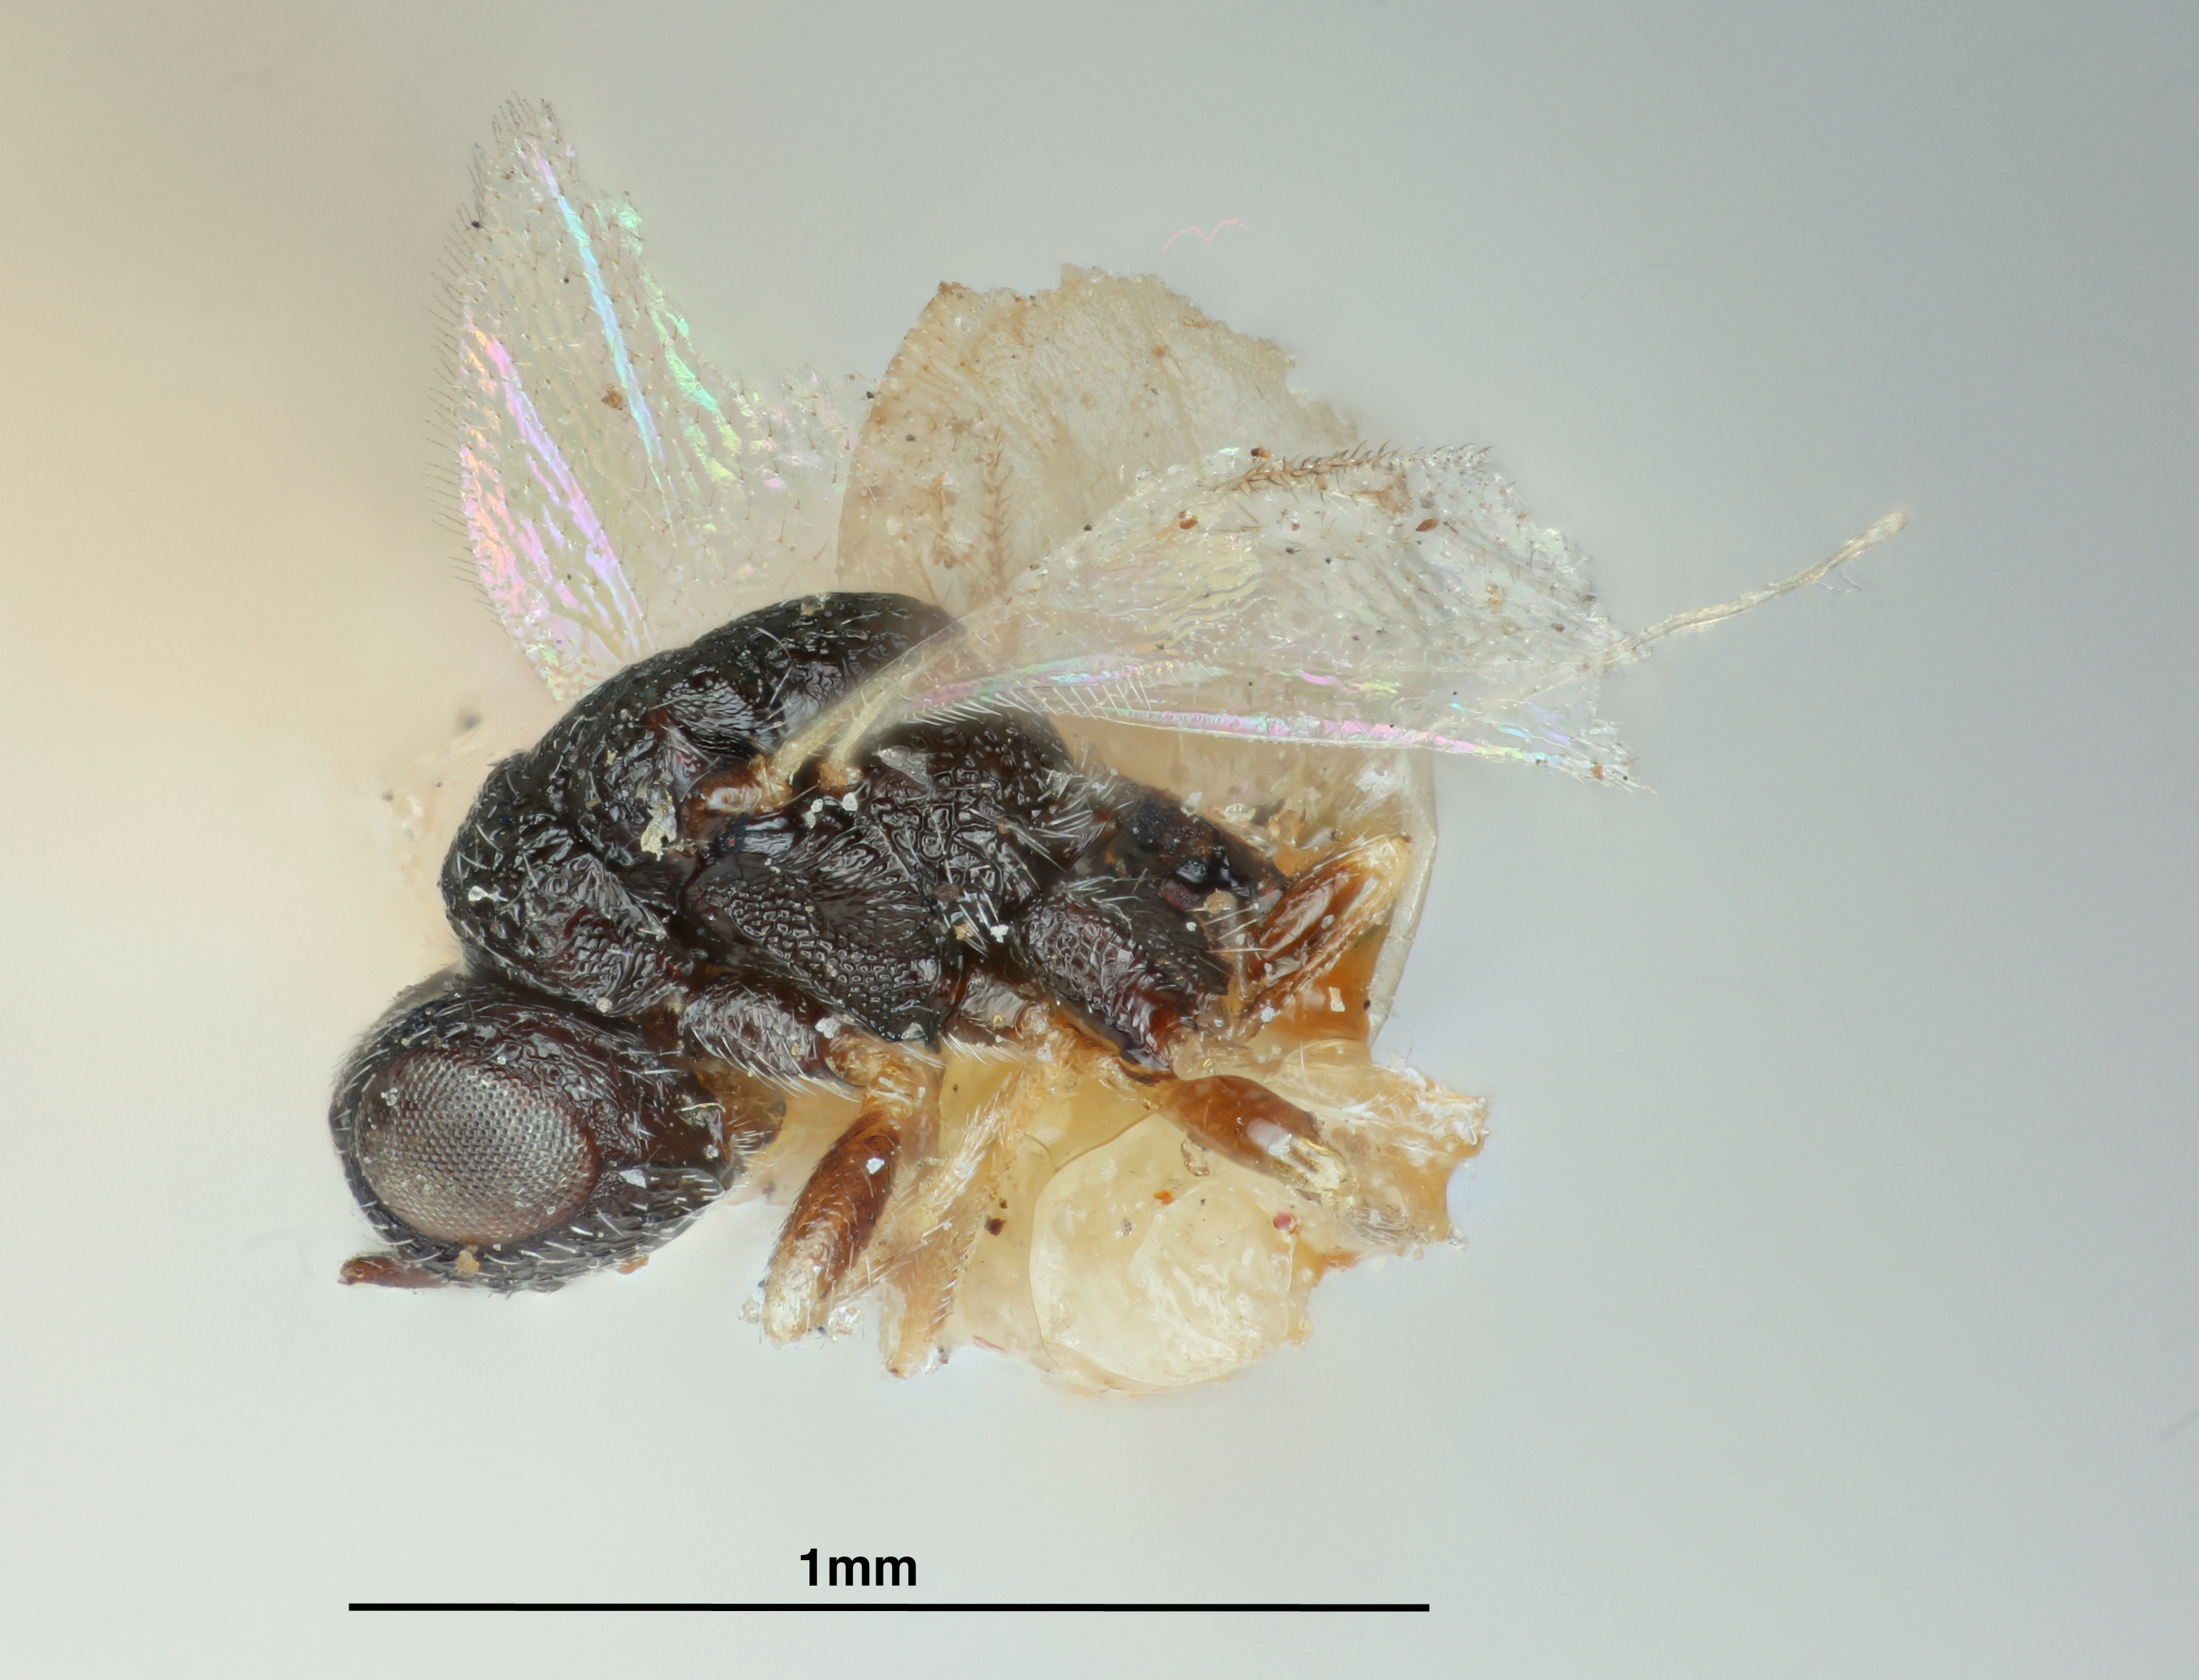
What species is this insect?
Eurytomocharis minuta
